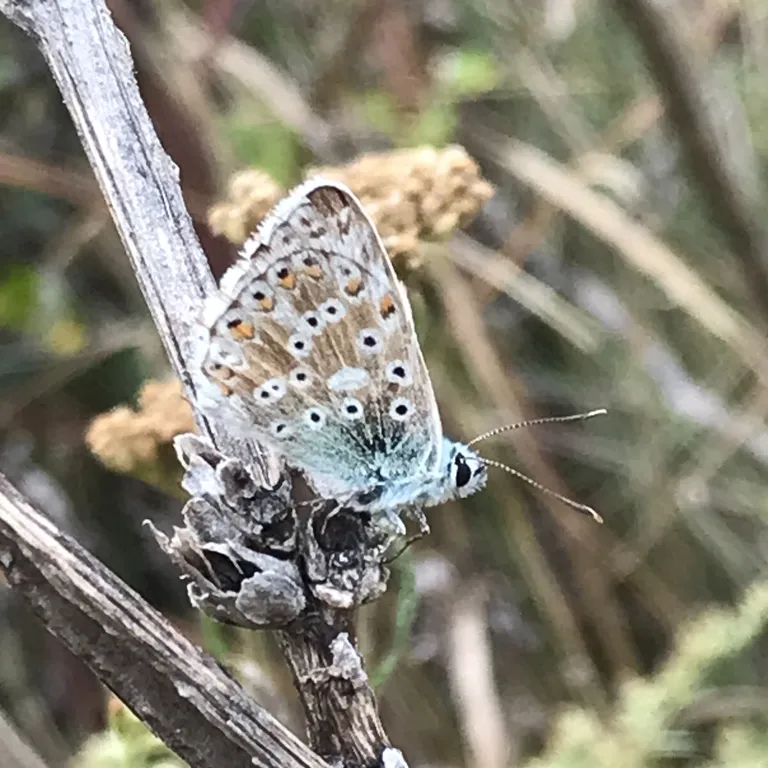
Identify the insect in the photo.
Lysandra coridon
